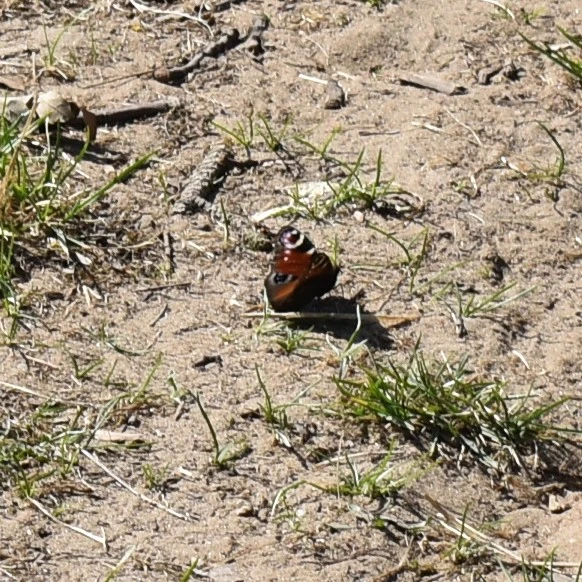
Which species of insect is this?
Aglais io
